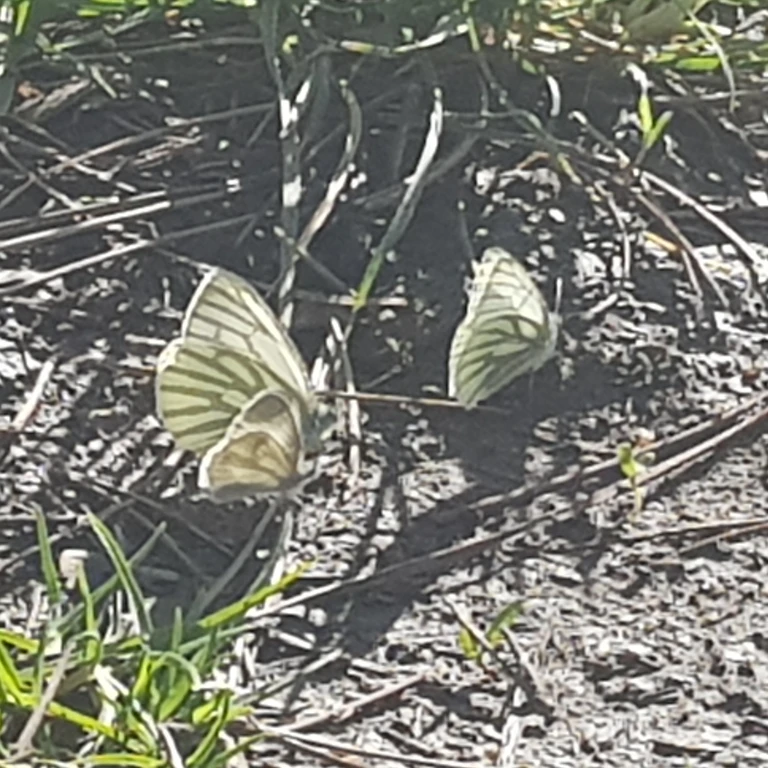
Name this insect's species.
Pieris napi
